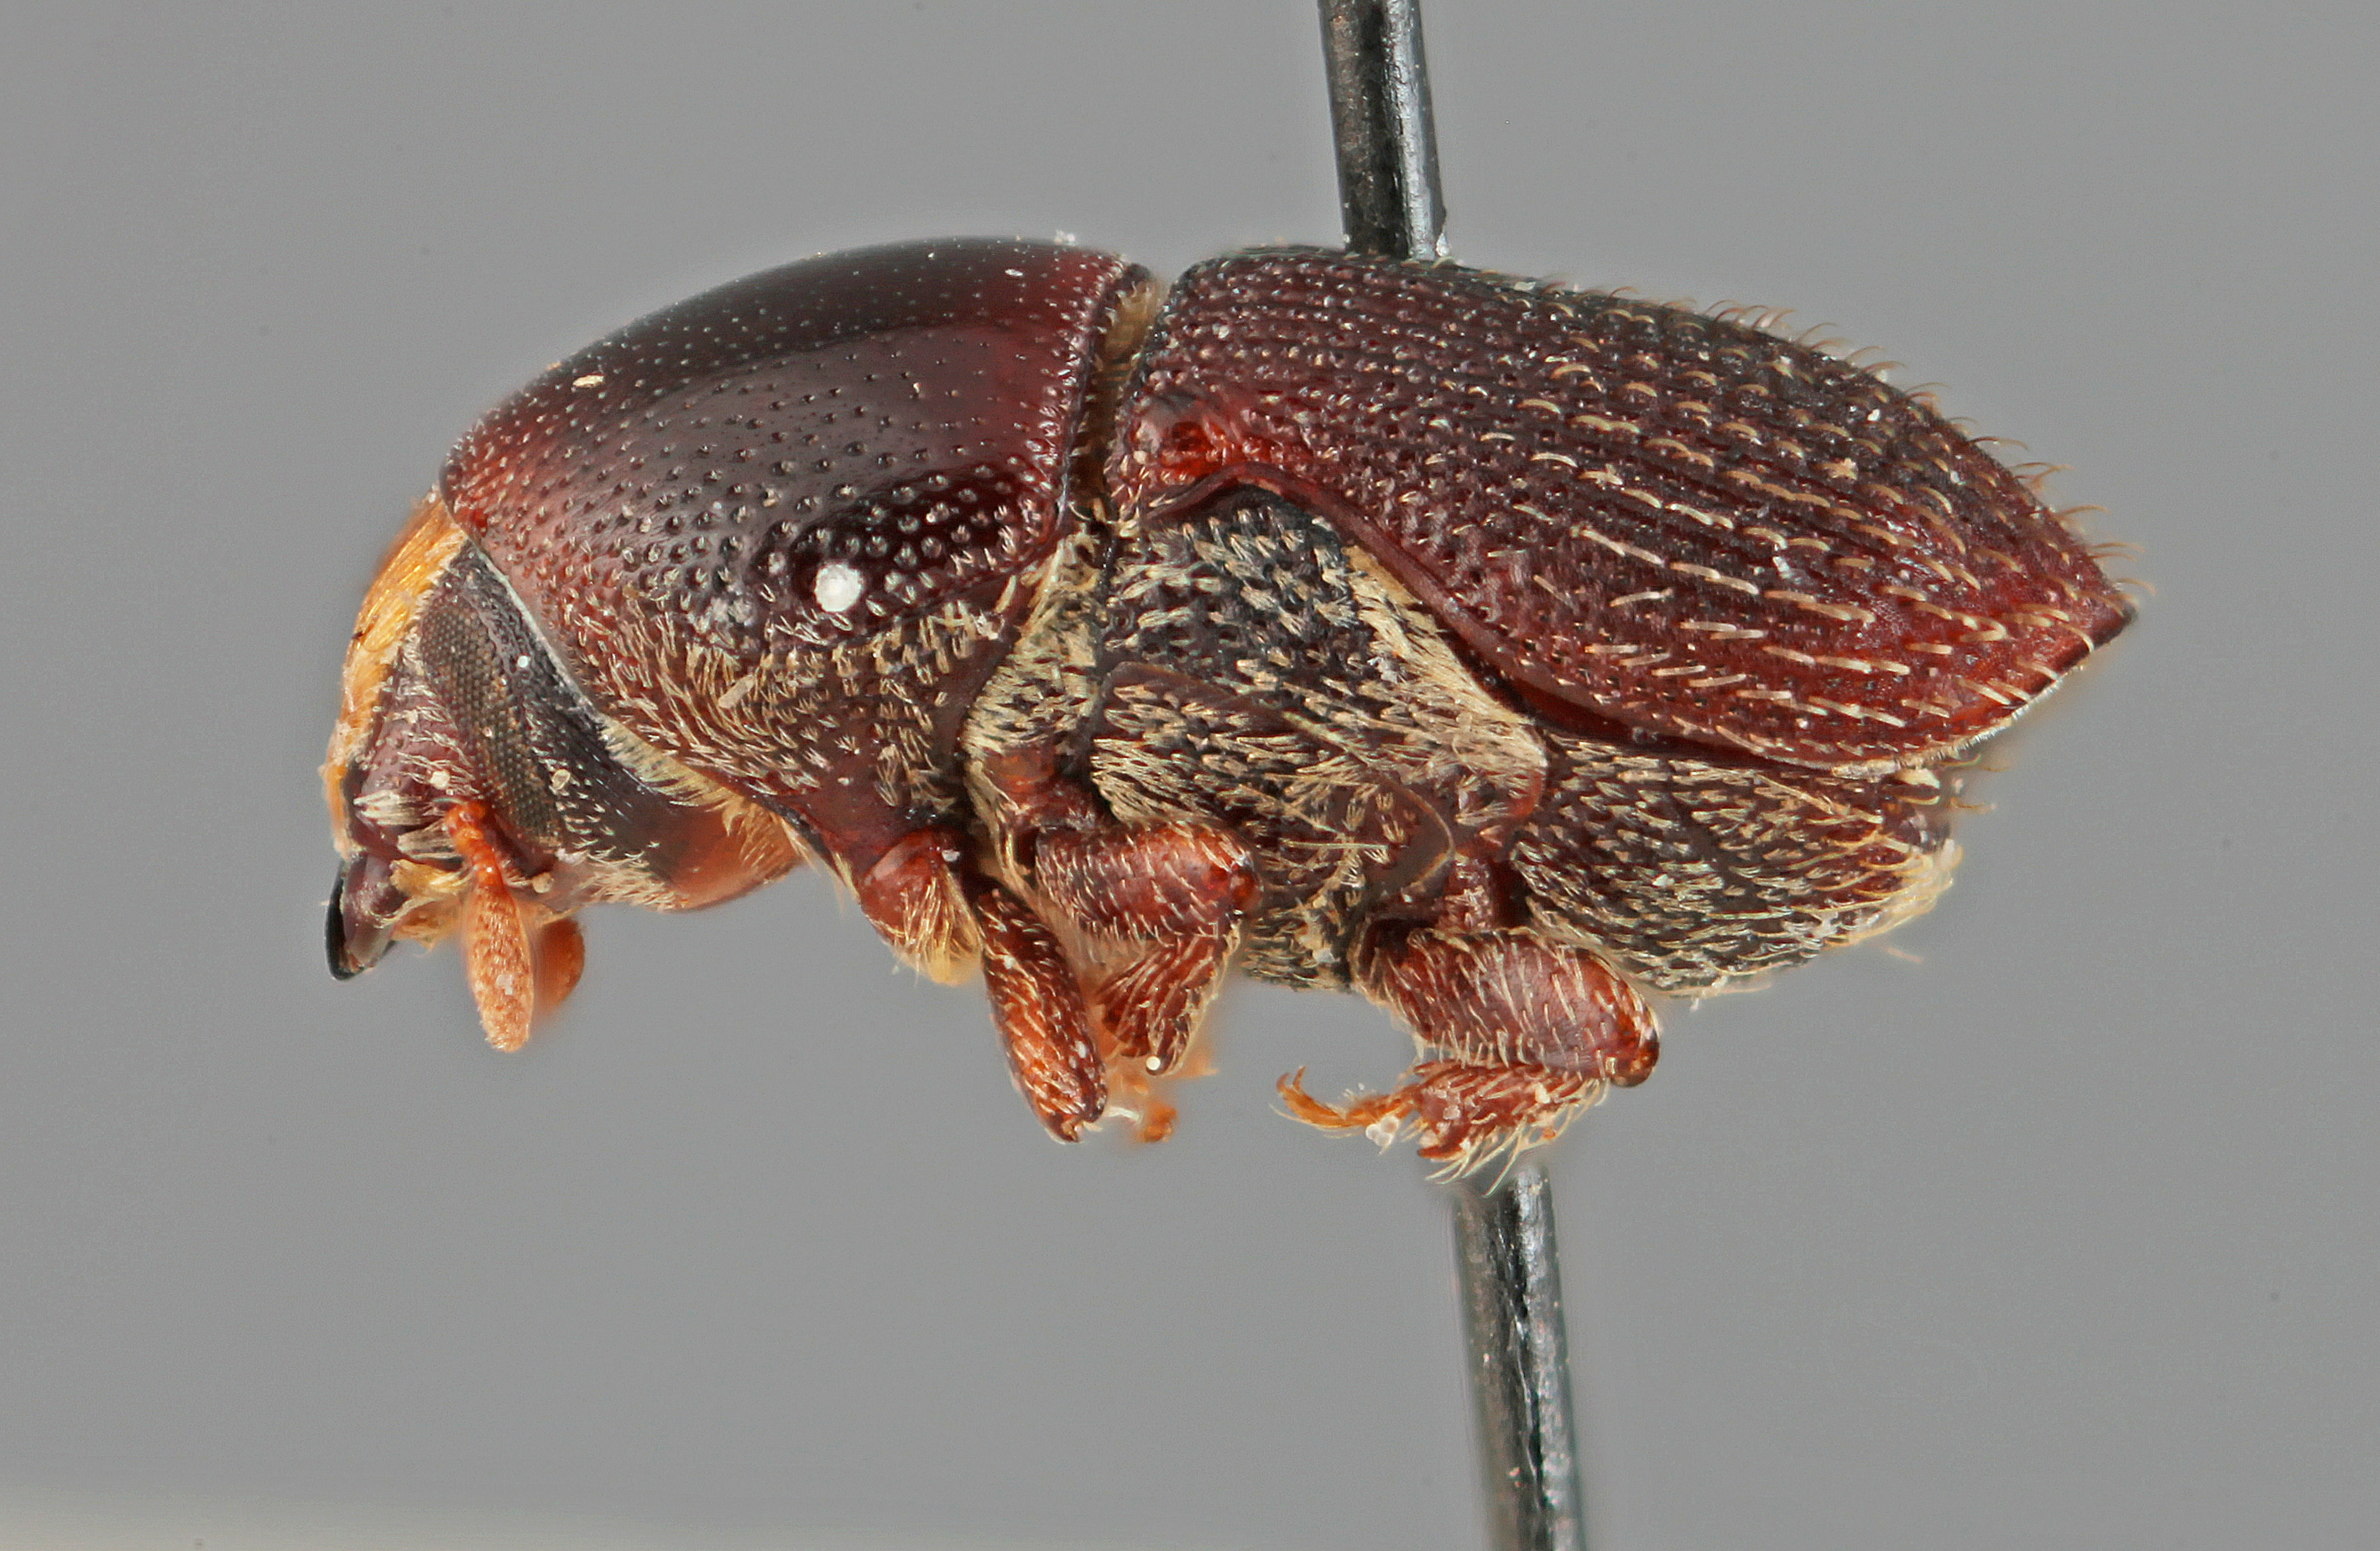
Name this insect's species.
Scolytopsis argentinensis
